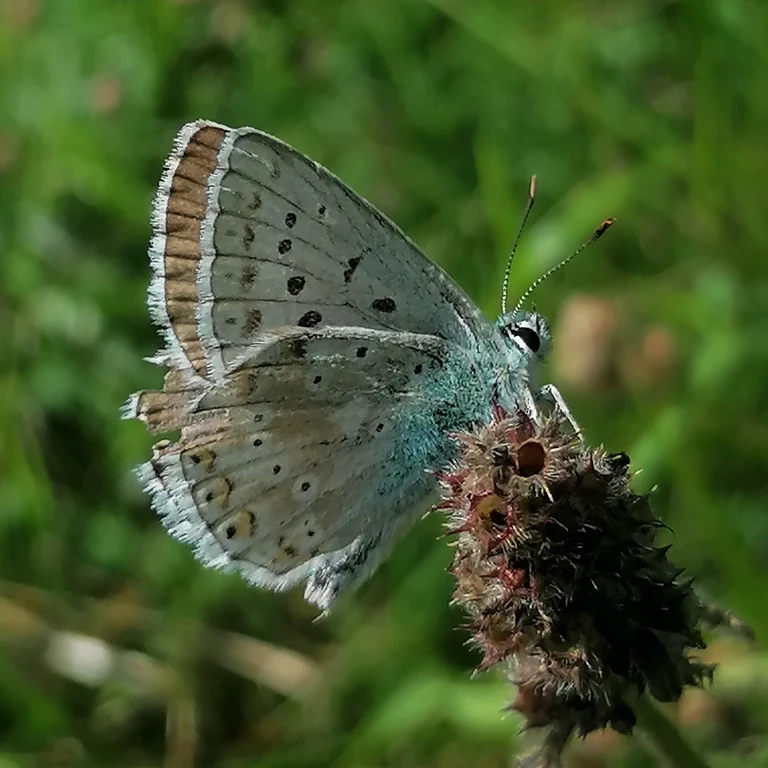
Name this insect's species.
Lysandra coridon
